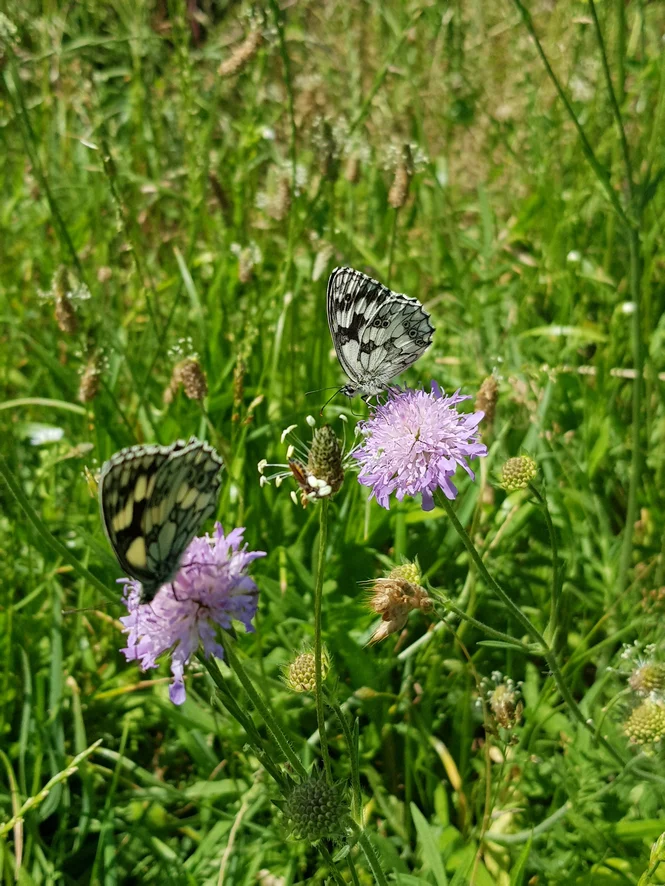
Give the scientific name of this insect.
Melanargia galathea
